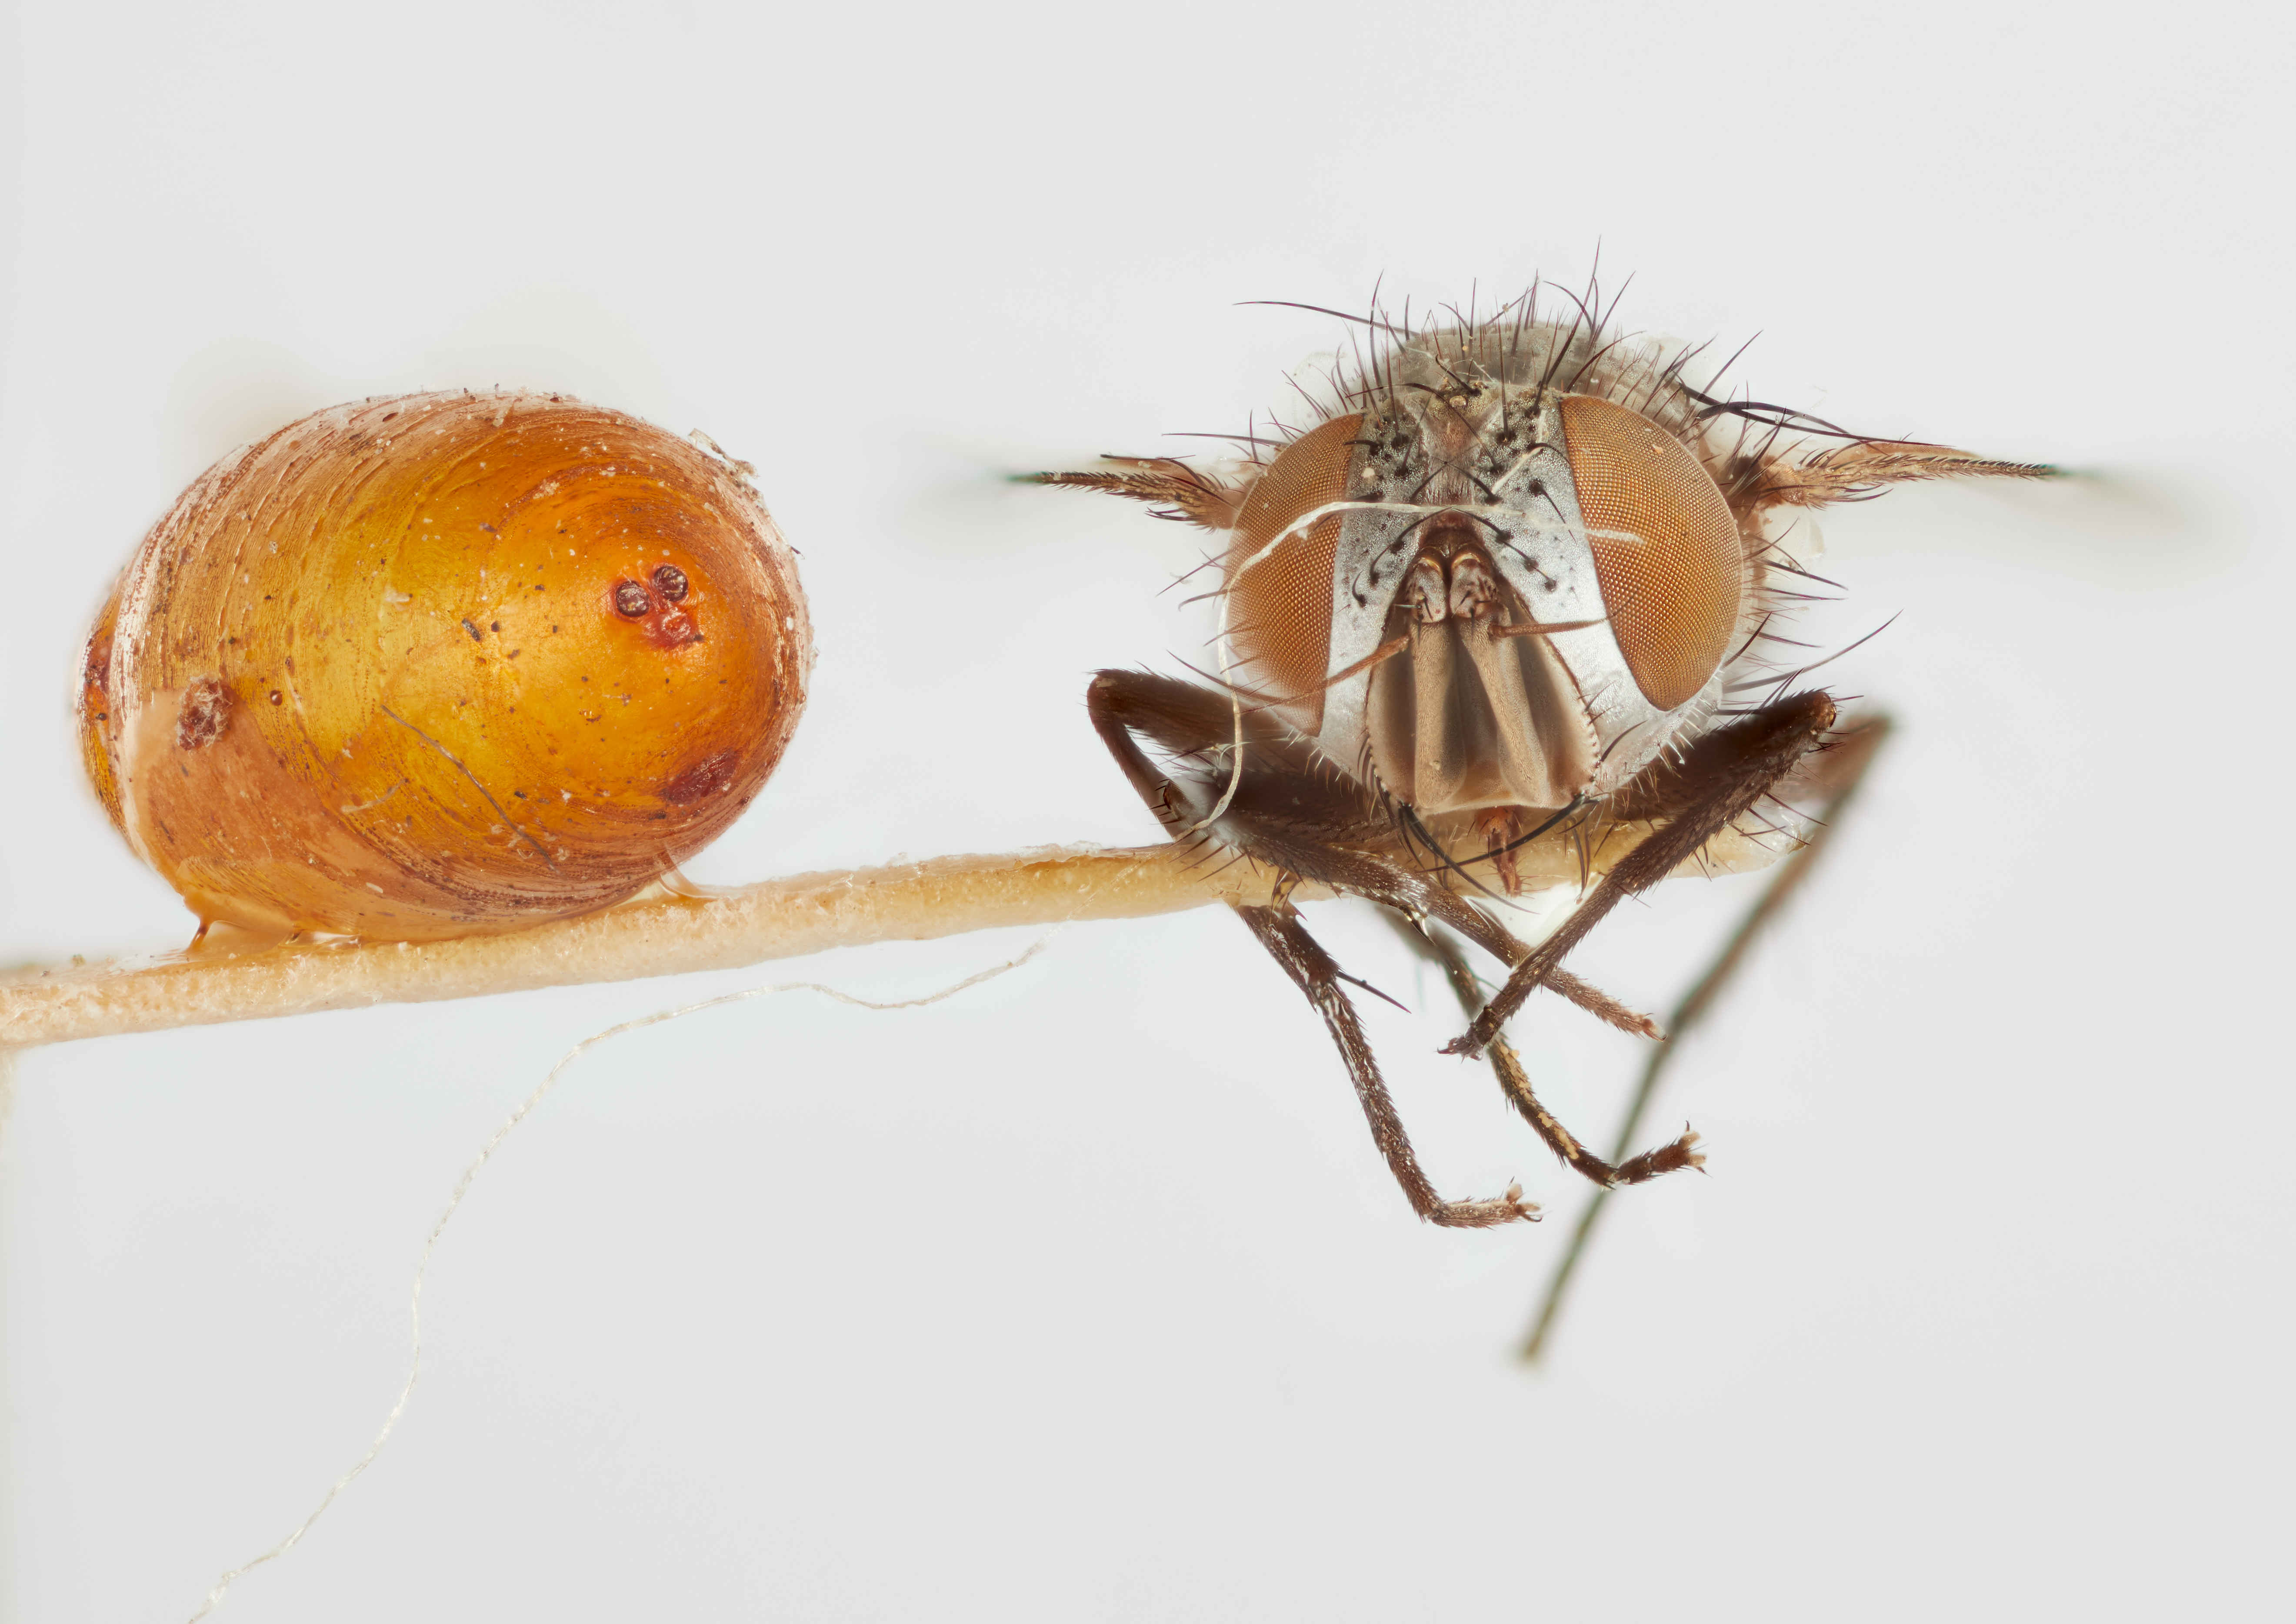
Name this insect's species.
Lixophaga plumbea
